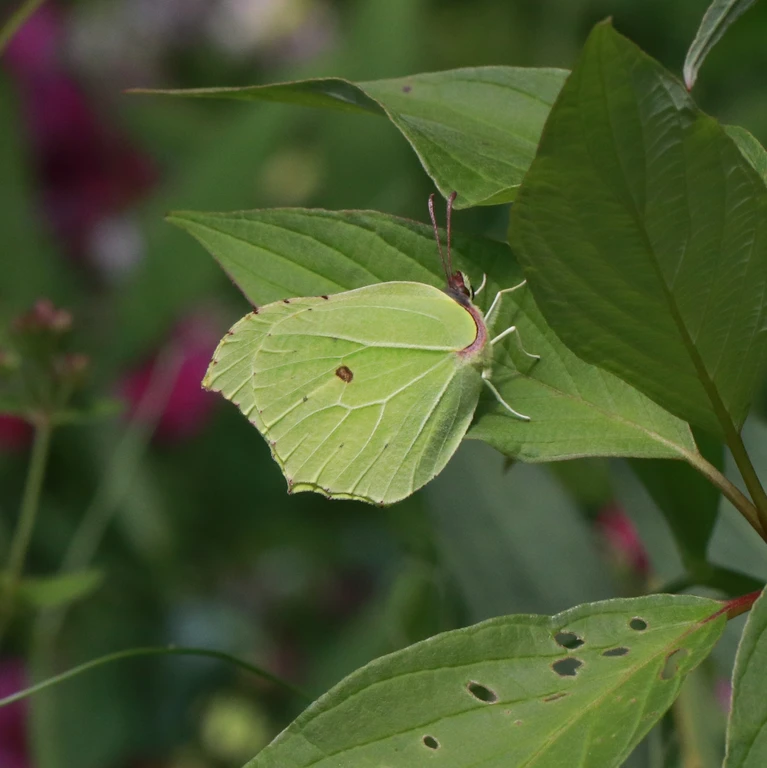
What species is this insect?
Gonepteryx rhamni
